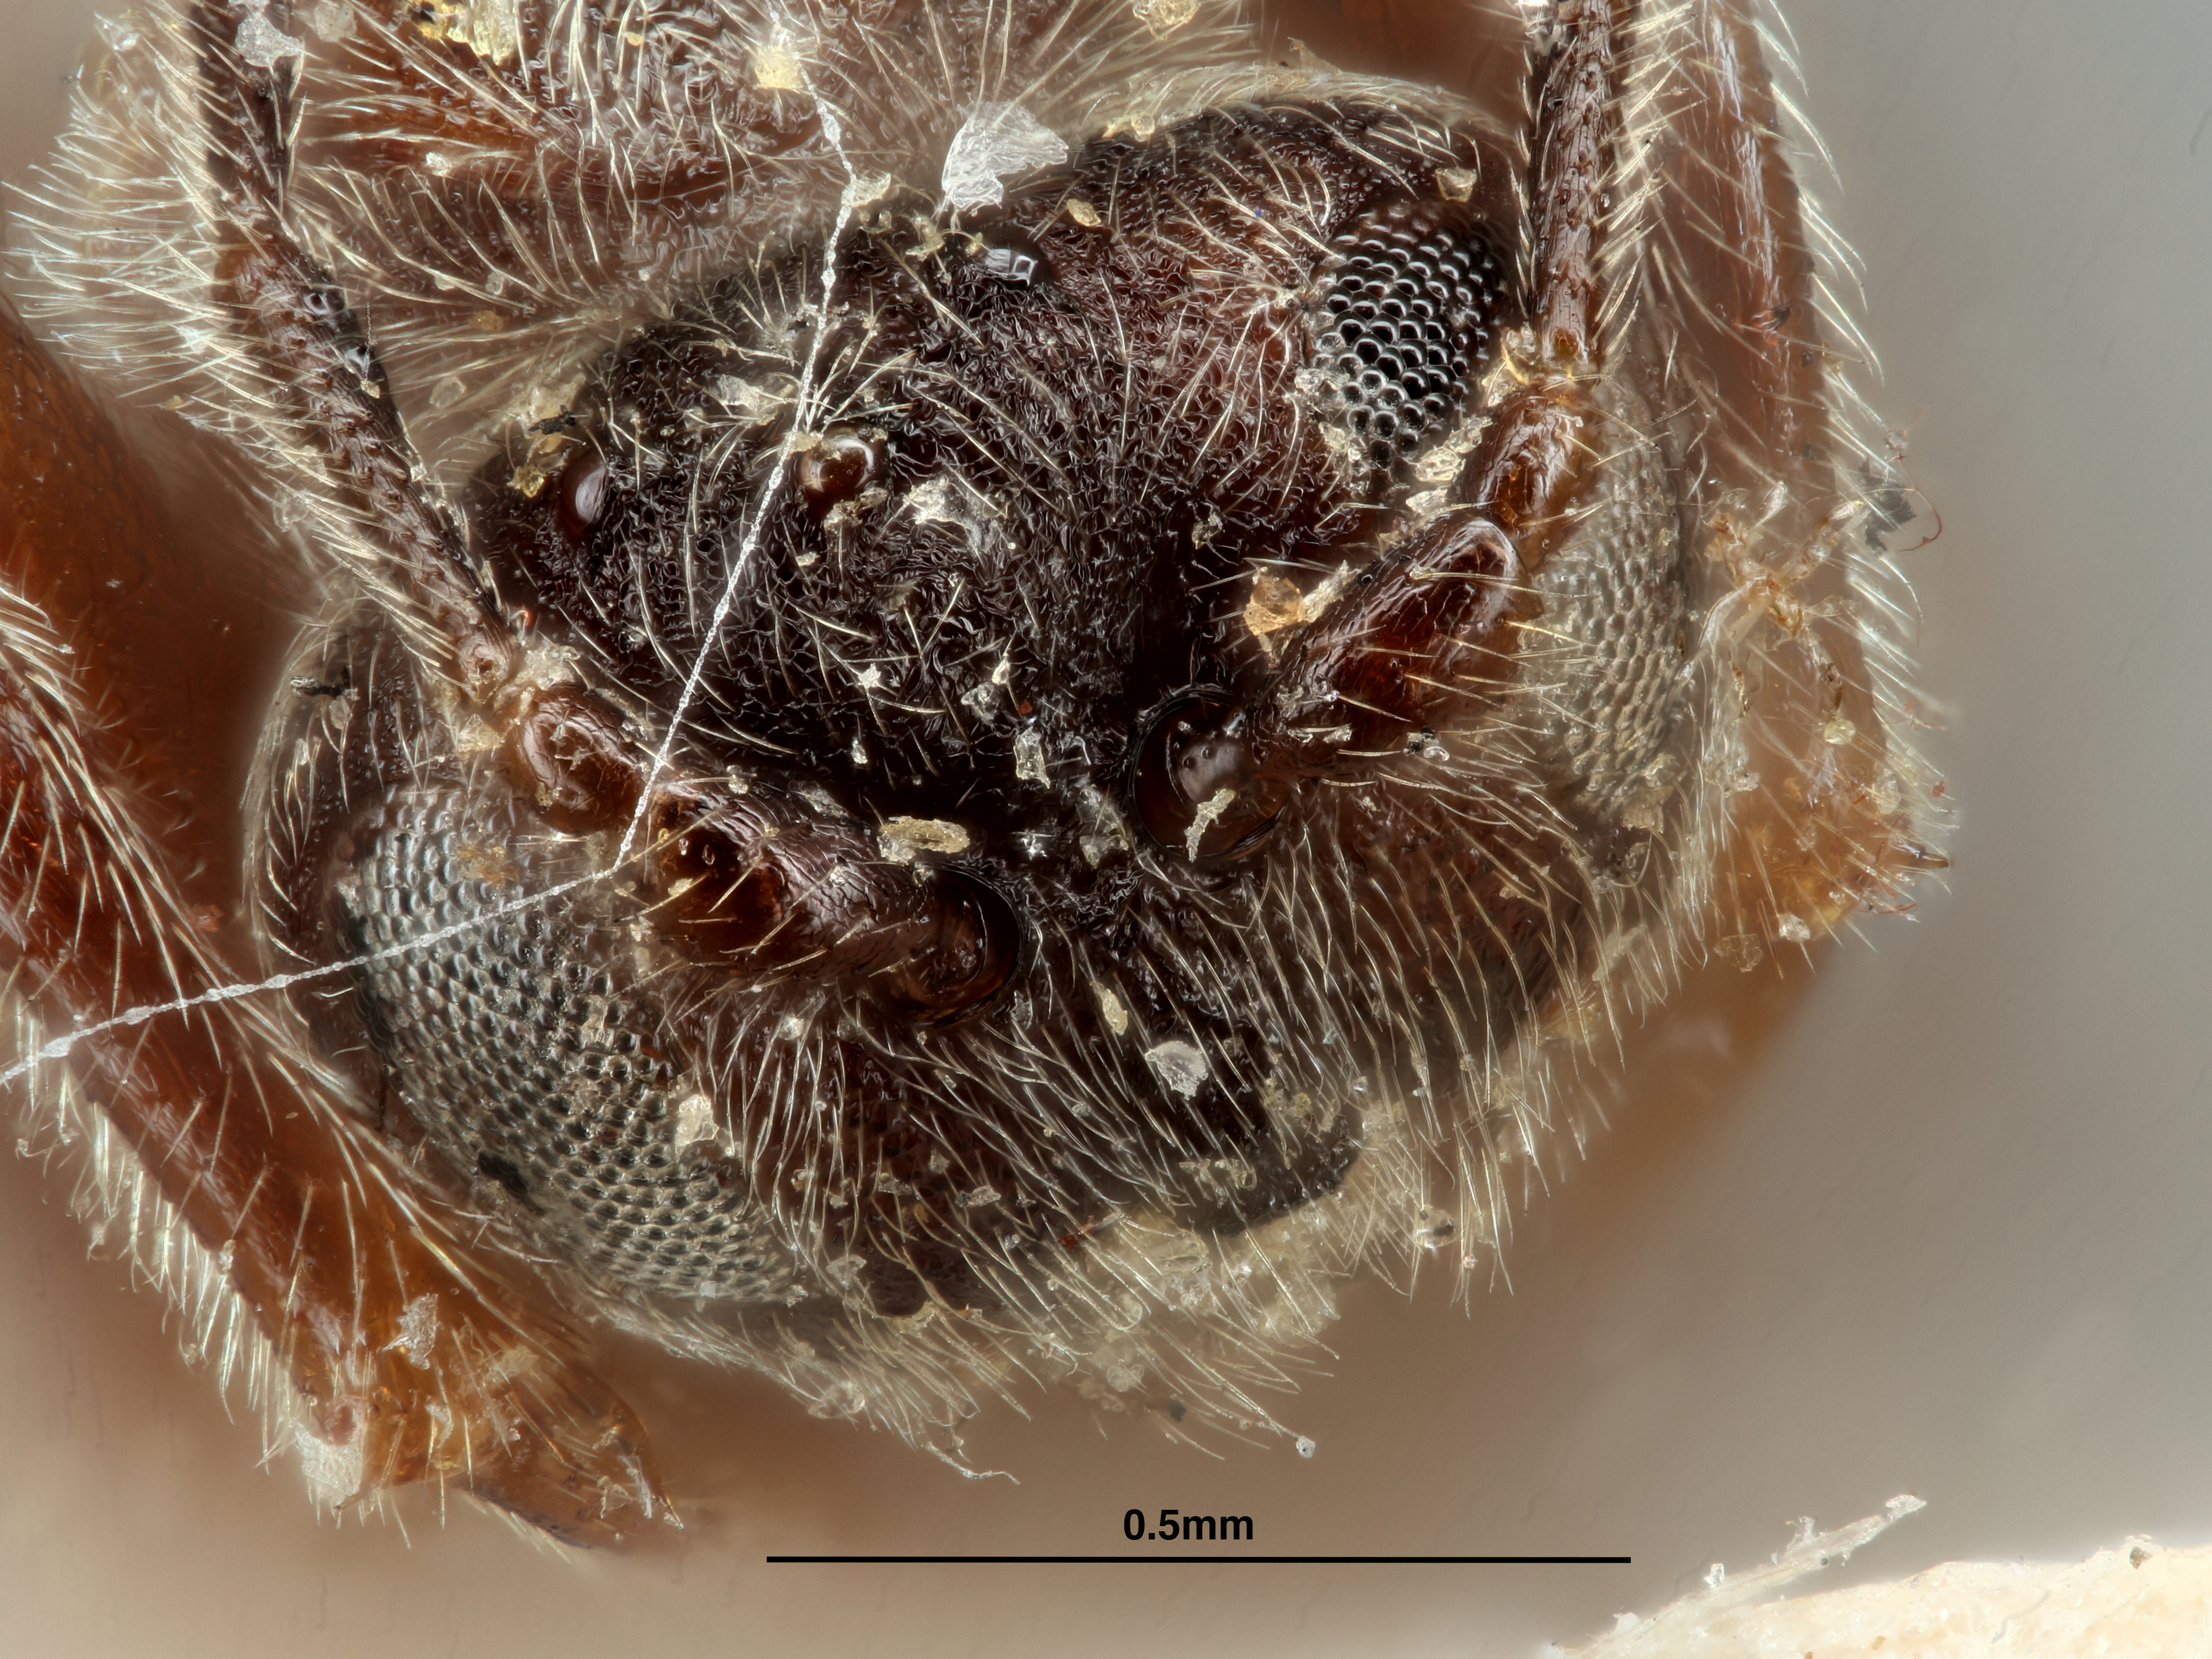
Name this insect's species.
Acraspis undulata
